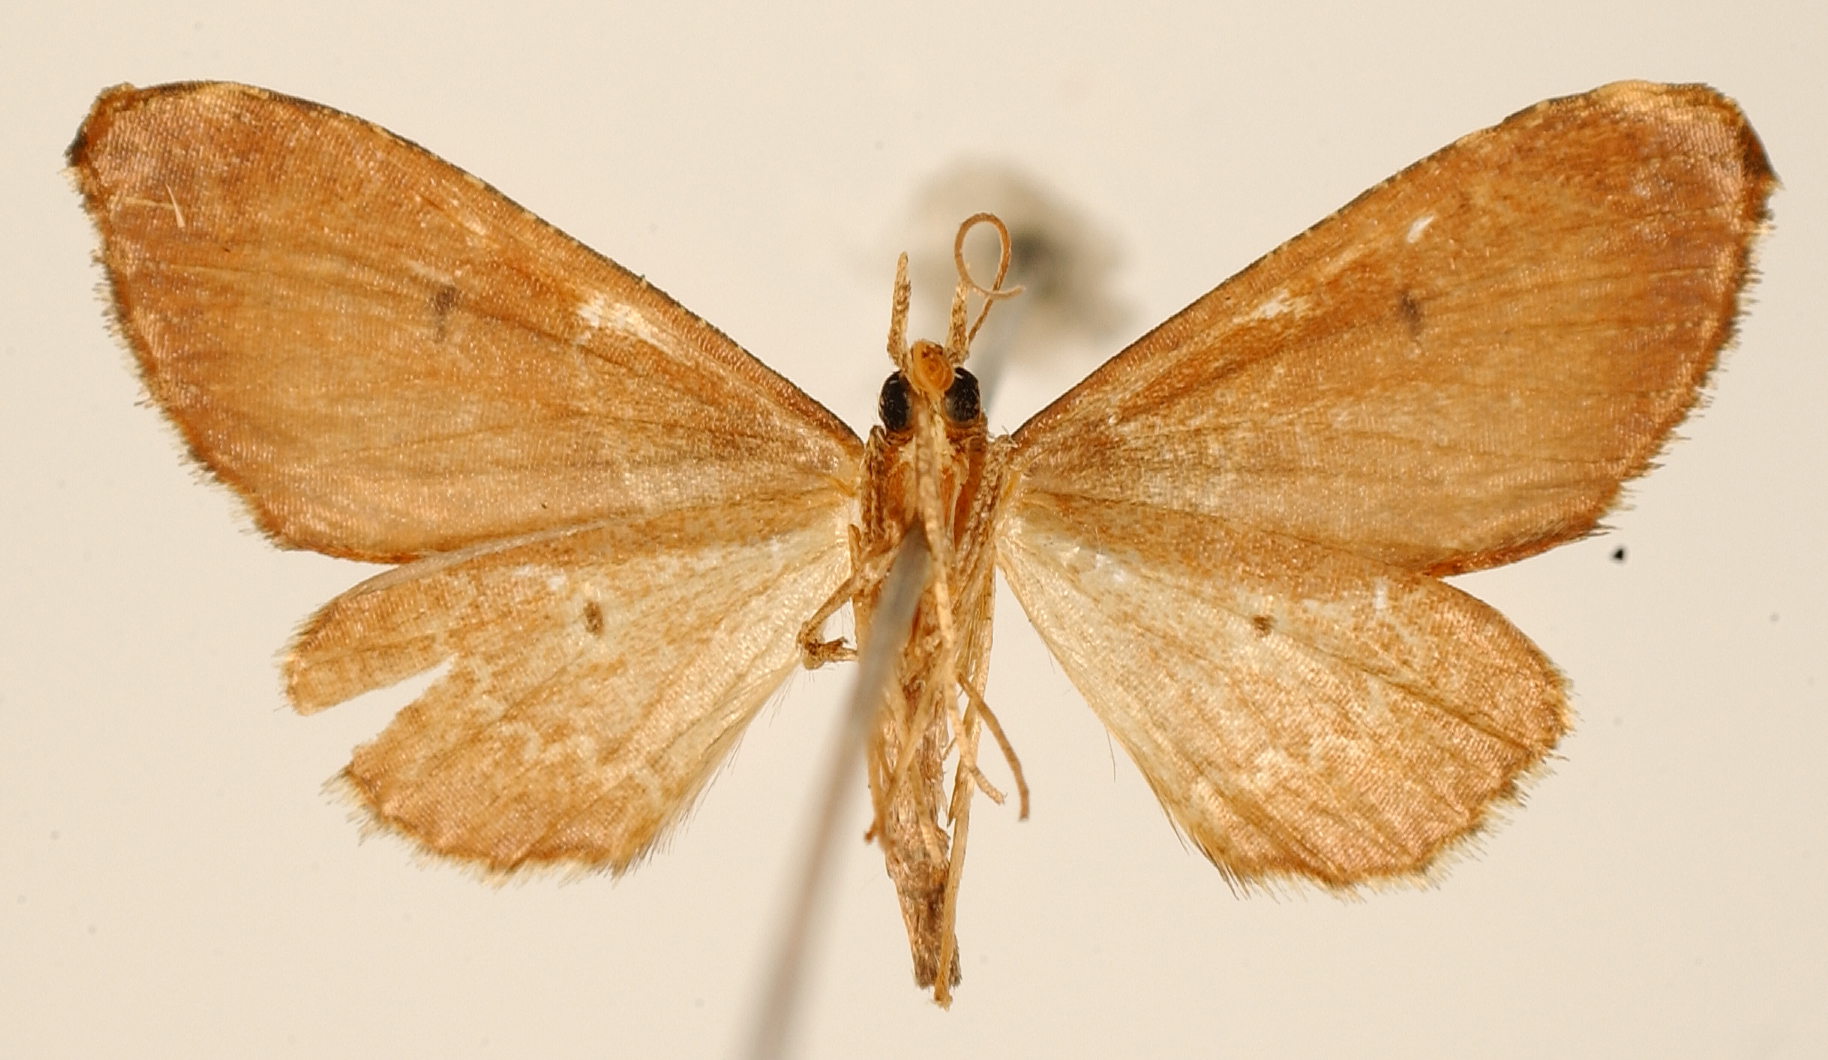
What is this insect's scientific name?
Psaliodes sutum
